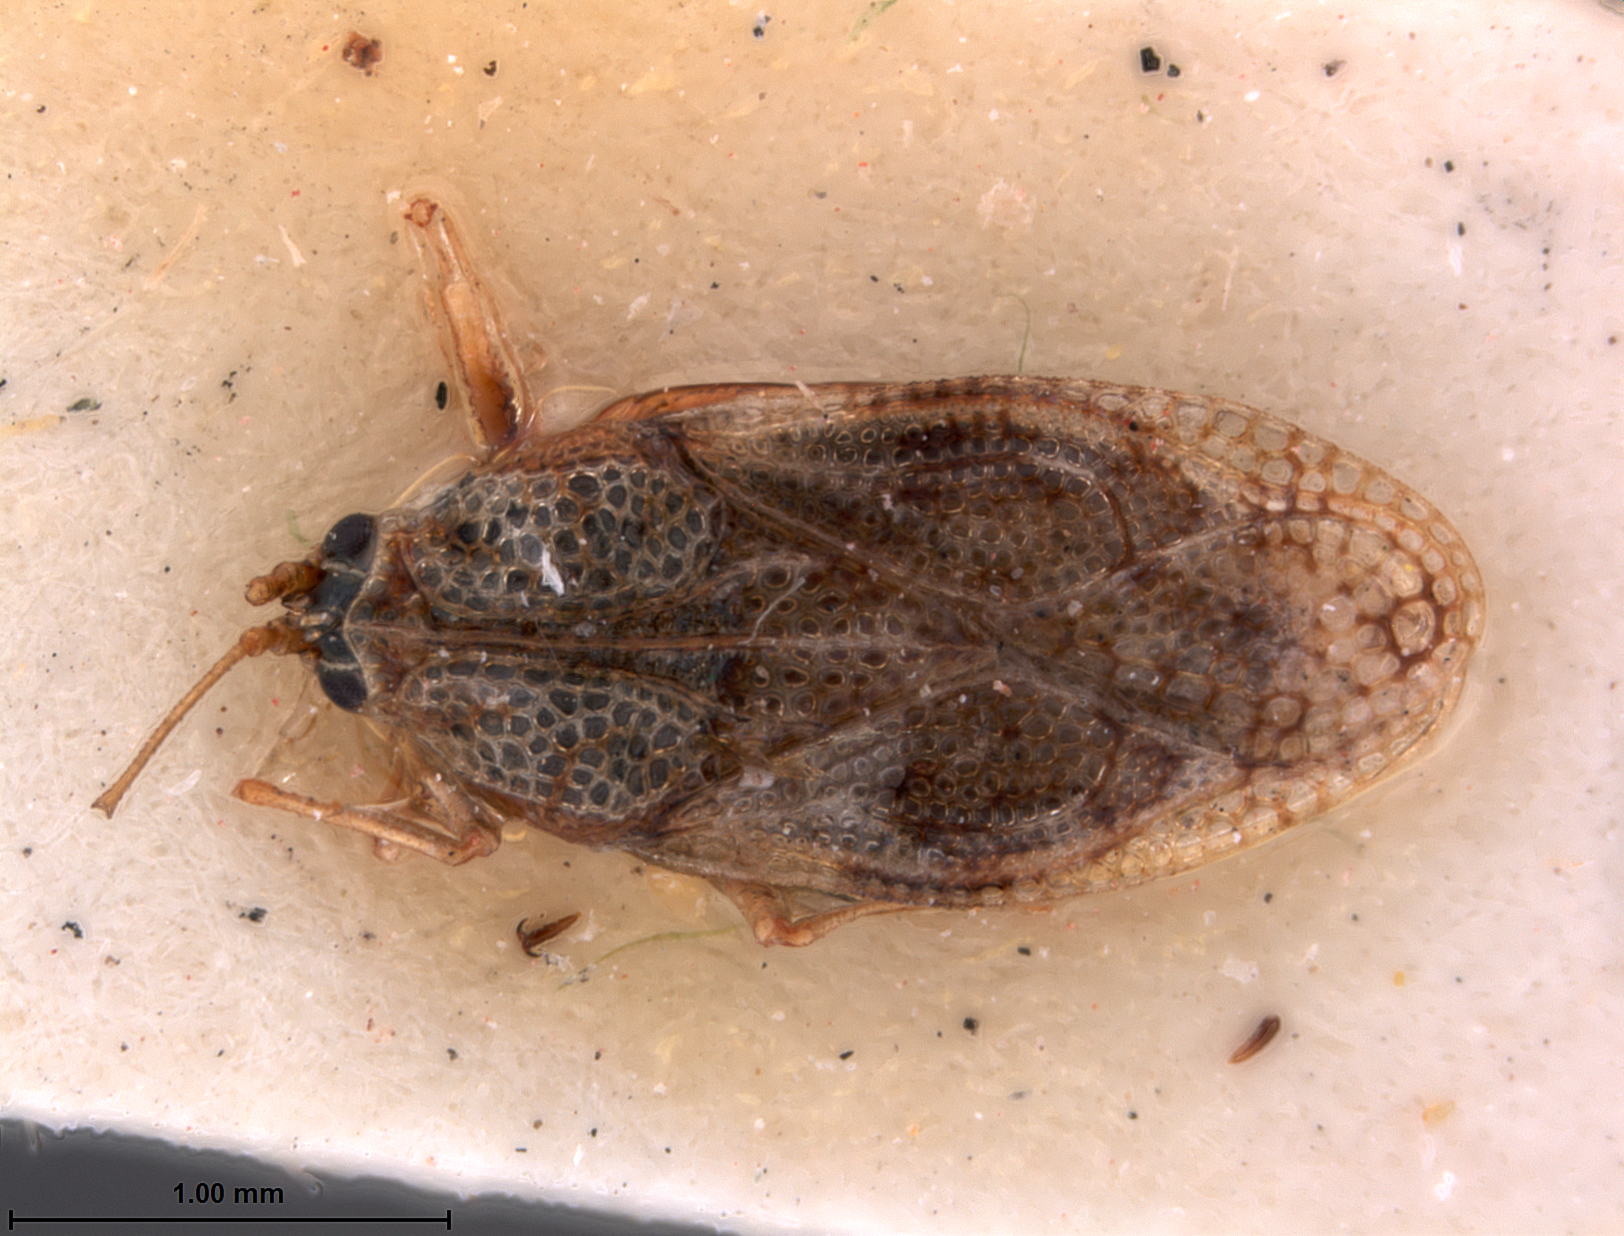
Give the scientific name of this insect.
Monanthia aurigana
